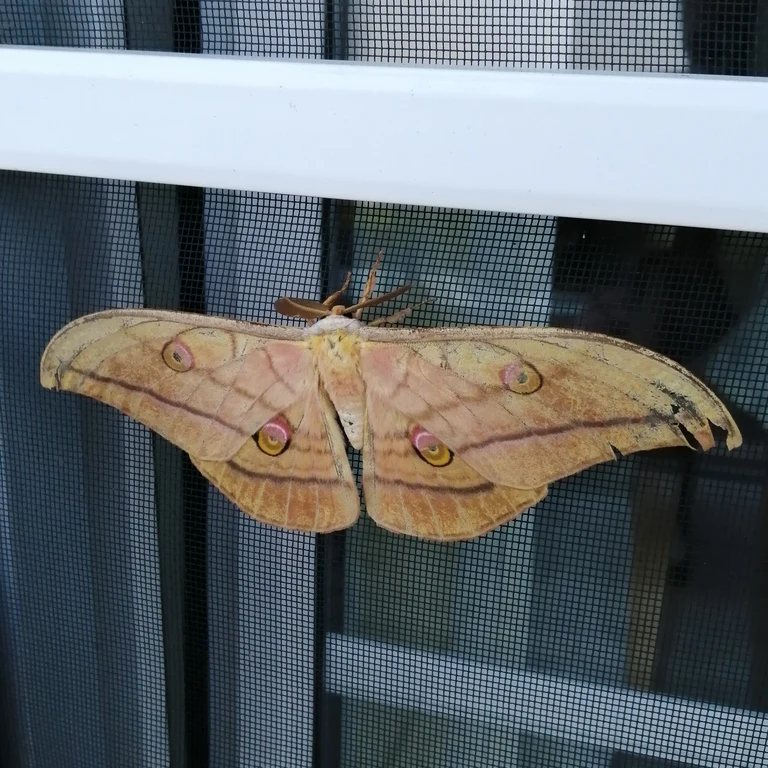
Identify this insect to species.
Antheraea yamamai
